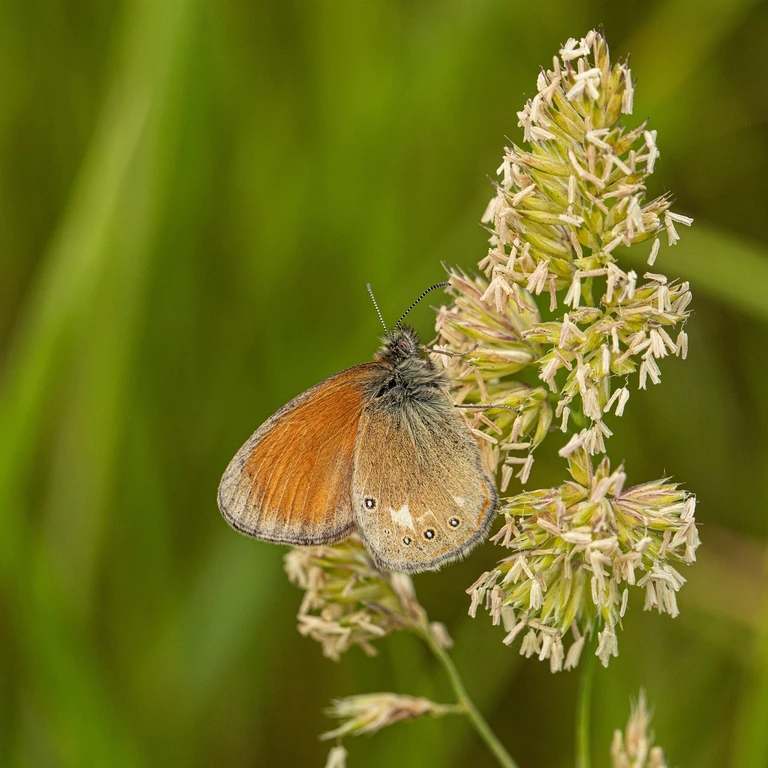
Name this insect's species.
Coenonympha glycerion (also Coenonympha iphis)
